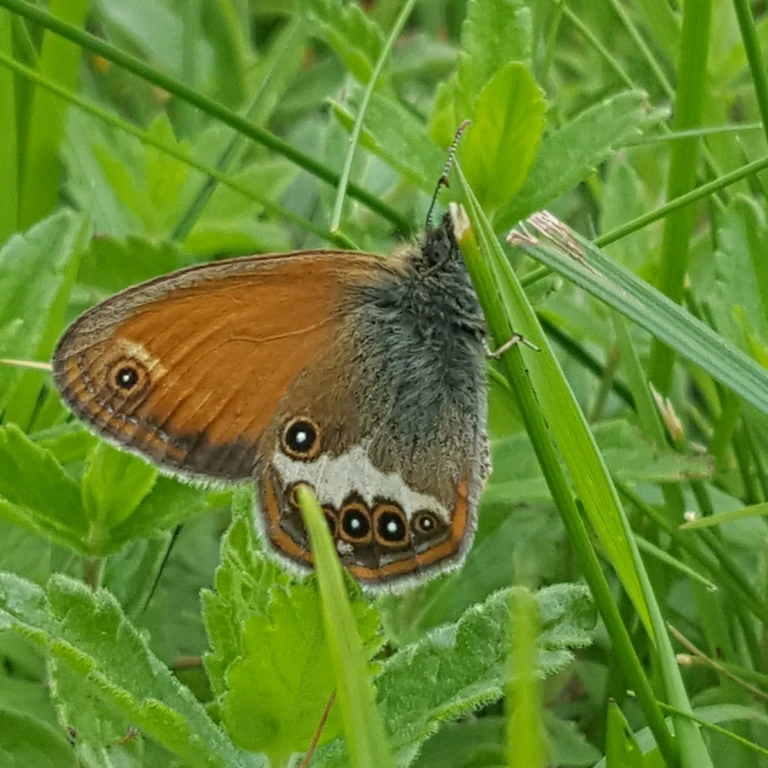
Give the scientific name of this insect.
Coenonympha arcania
